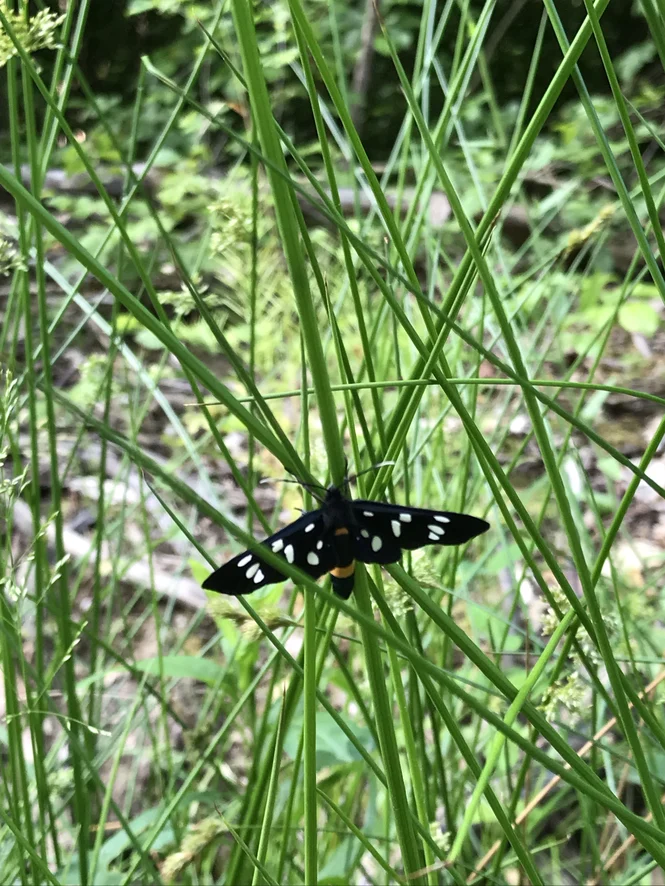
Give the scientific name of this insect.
Amata phegea
